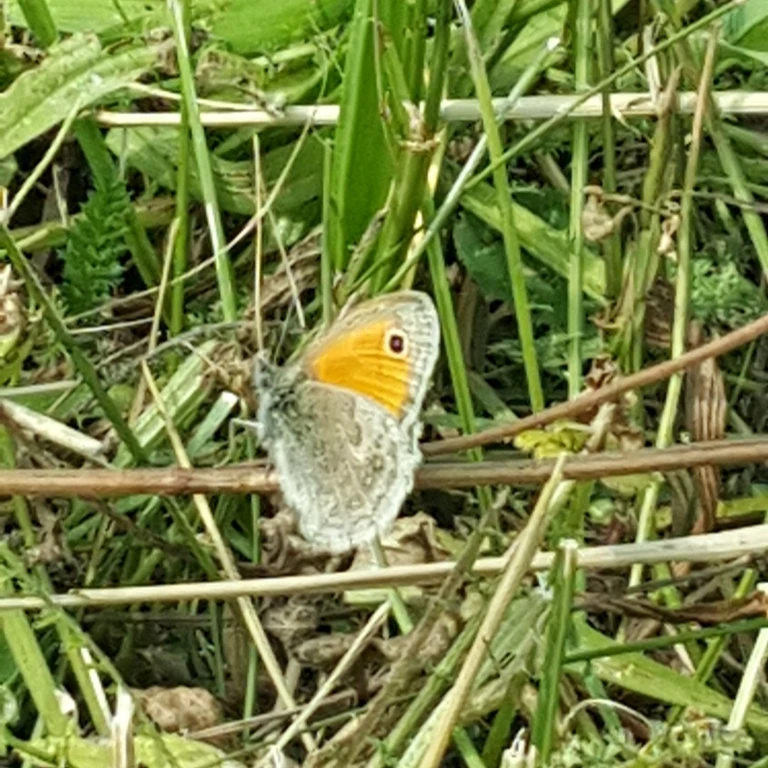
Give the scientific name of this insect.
Coenonympha pamphilus
